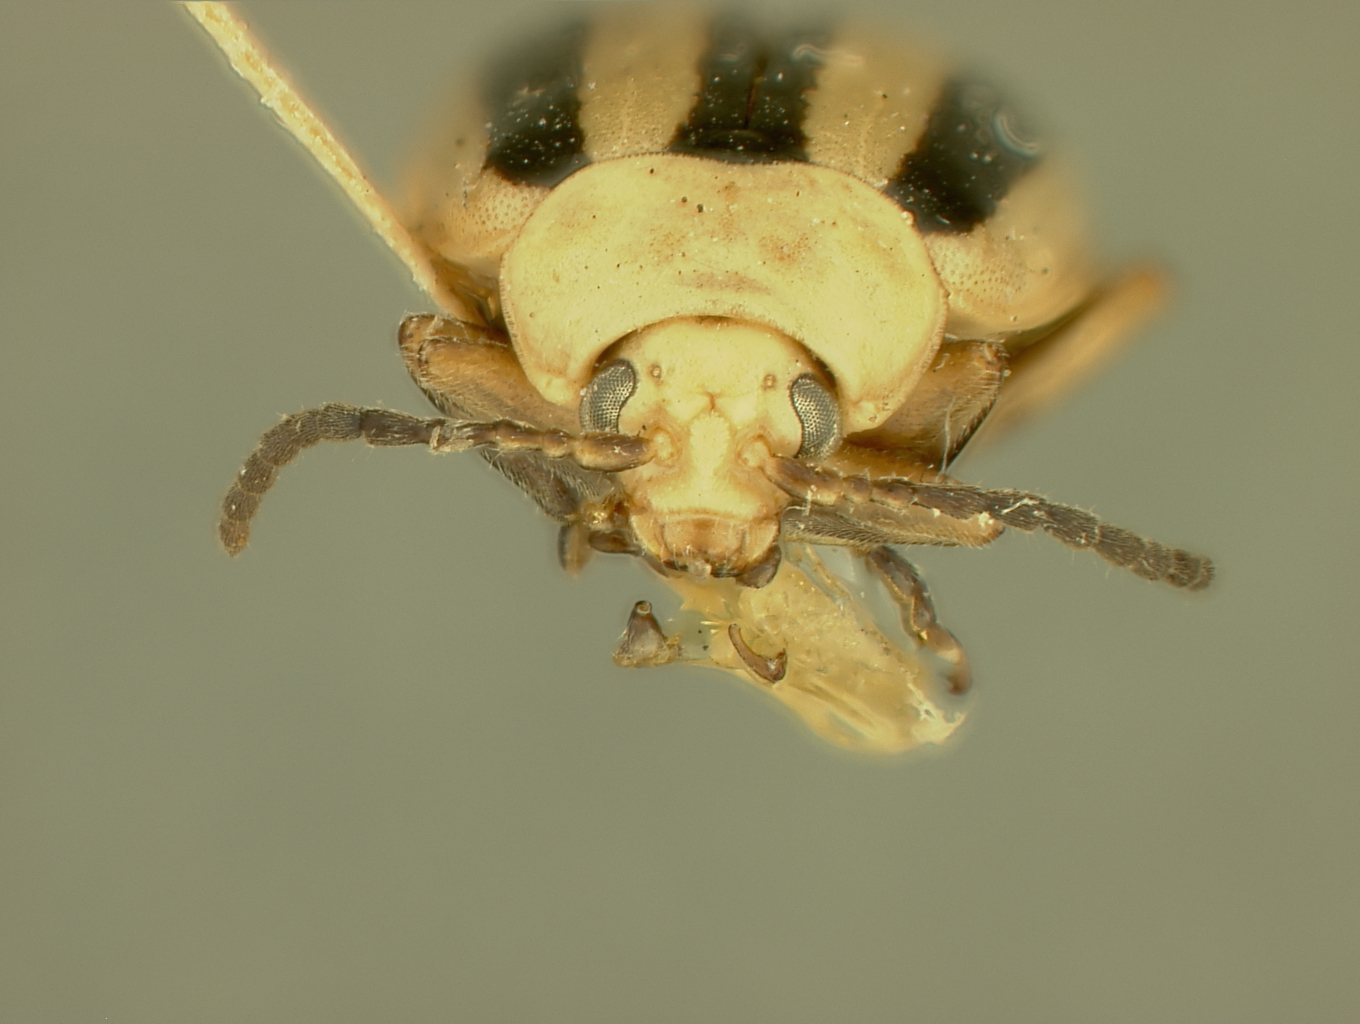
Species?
Disonycha texana
